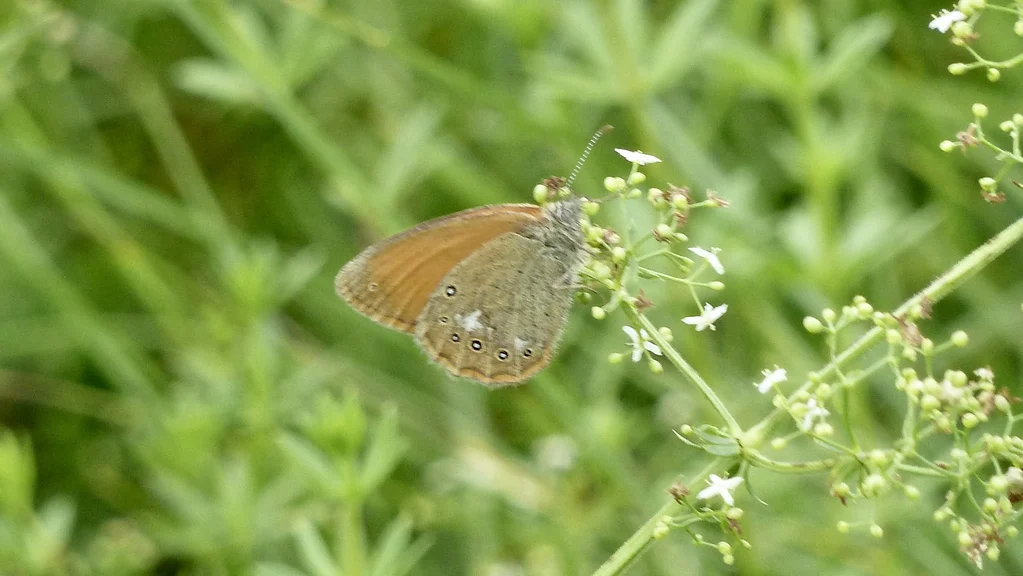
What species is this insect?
Coenonympha glycerion (also Coenonympha iphis)
